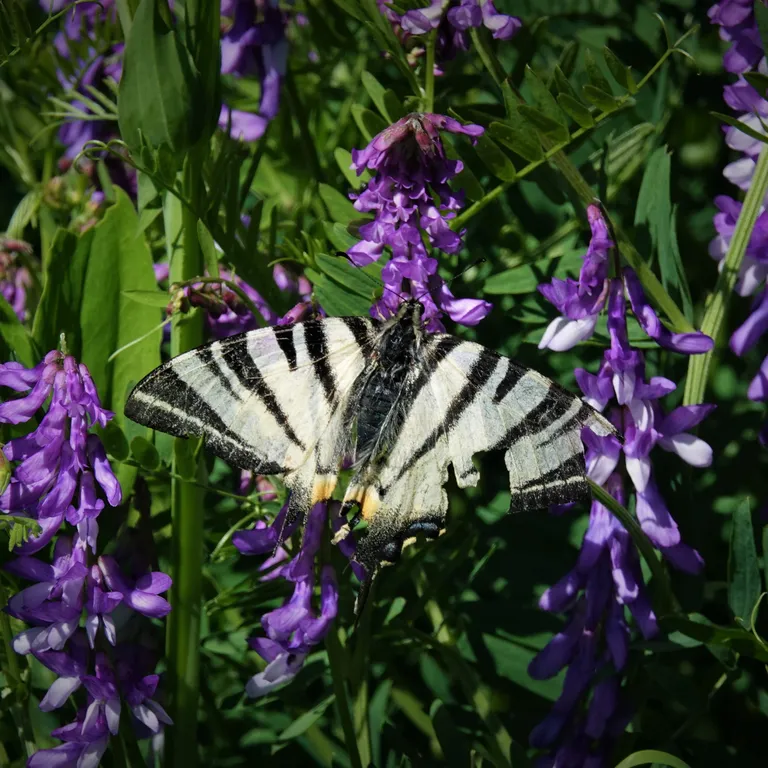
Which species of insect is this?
Iphiclides podalirius
